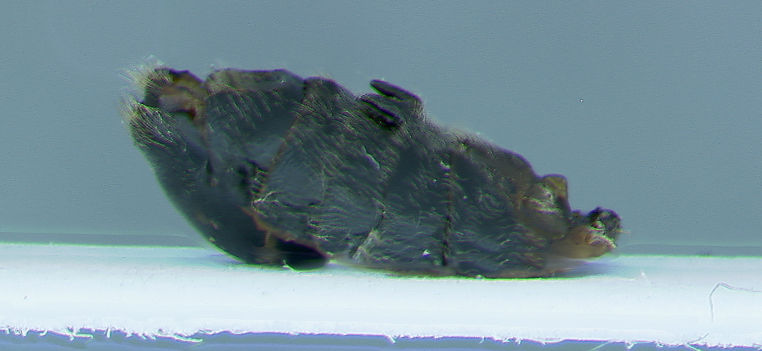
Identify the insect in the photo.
Hoplasoma mcgregori
